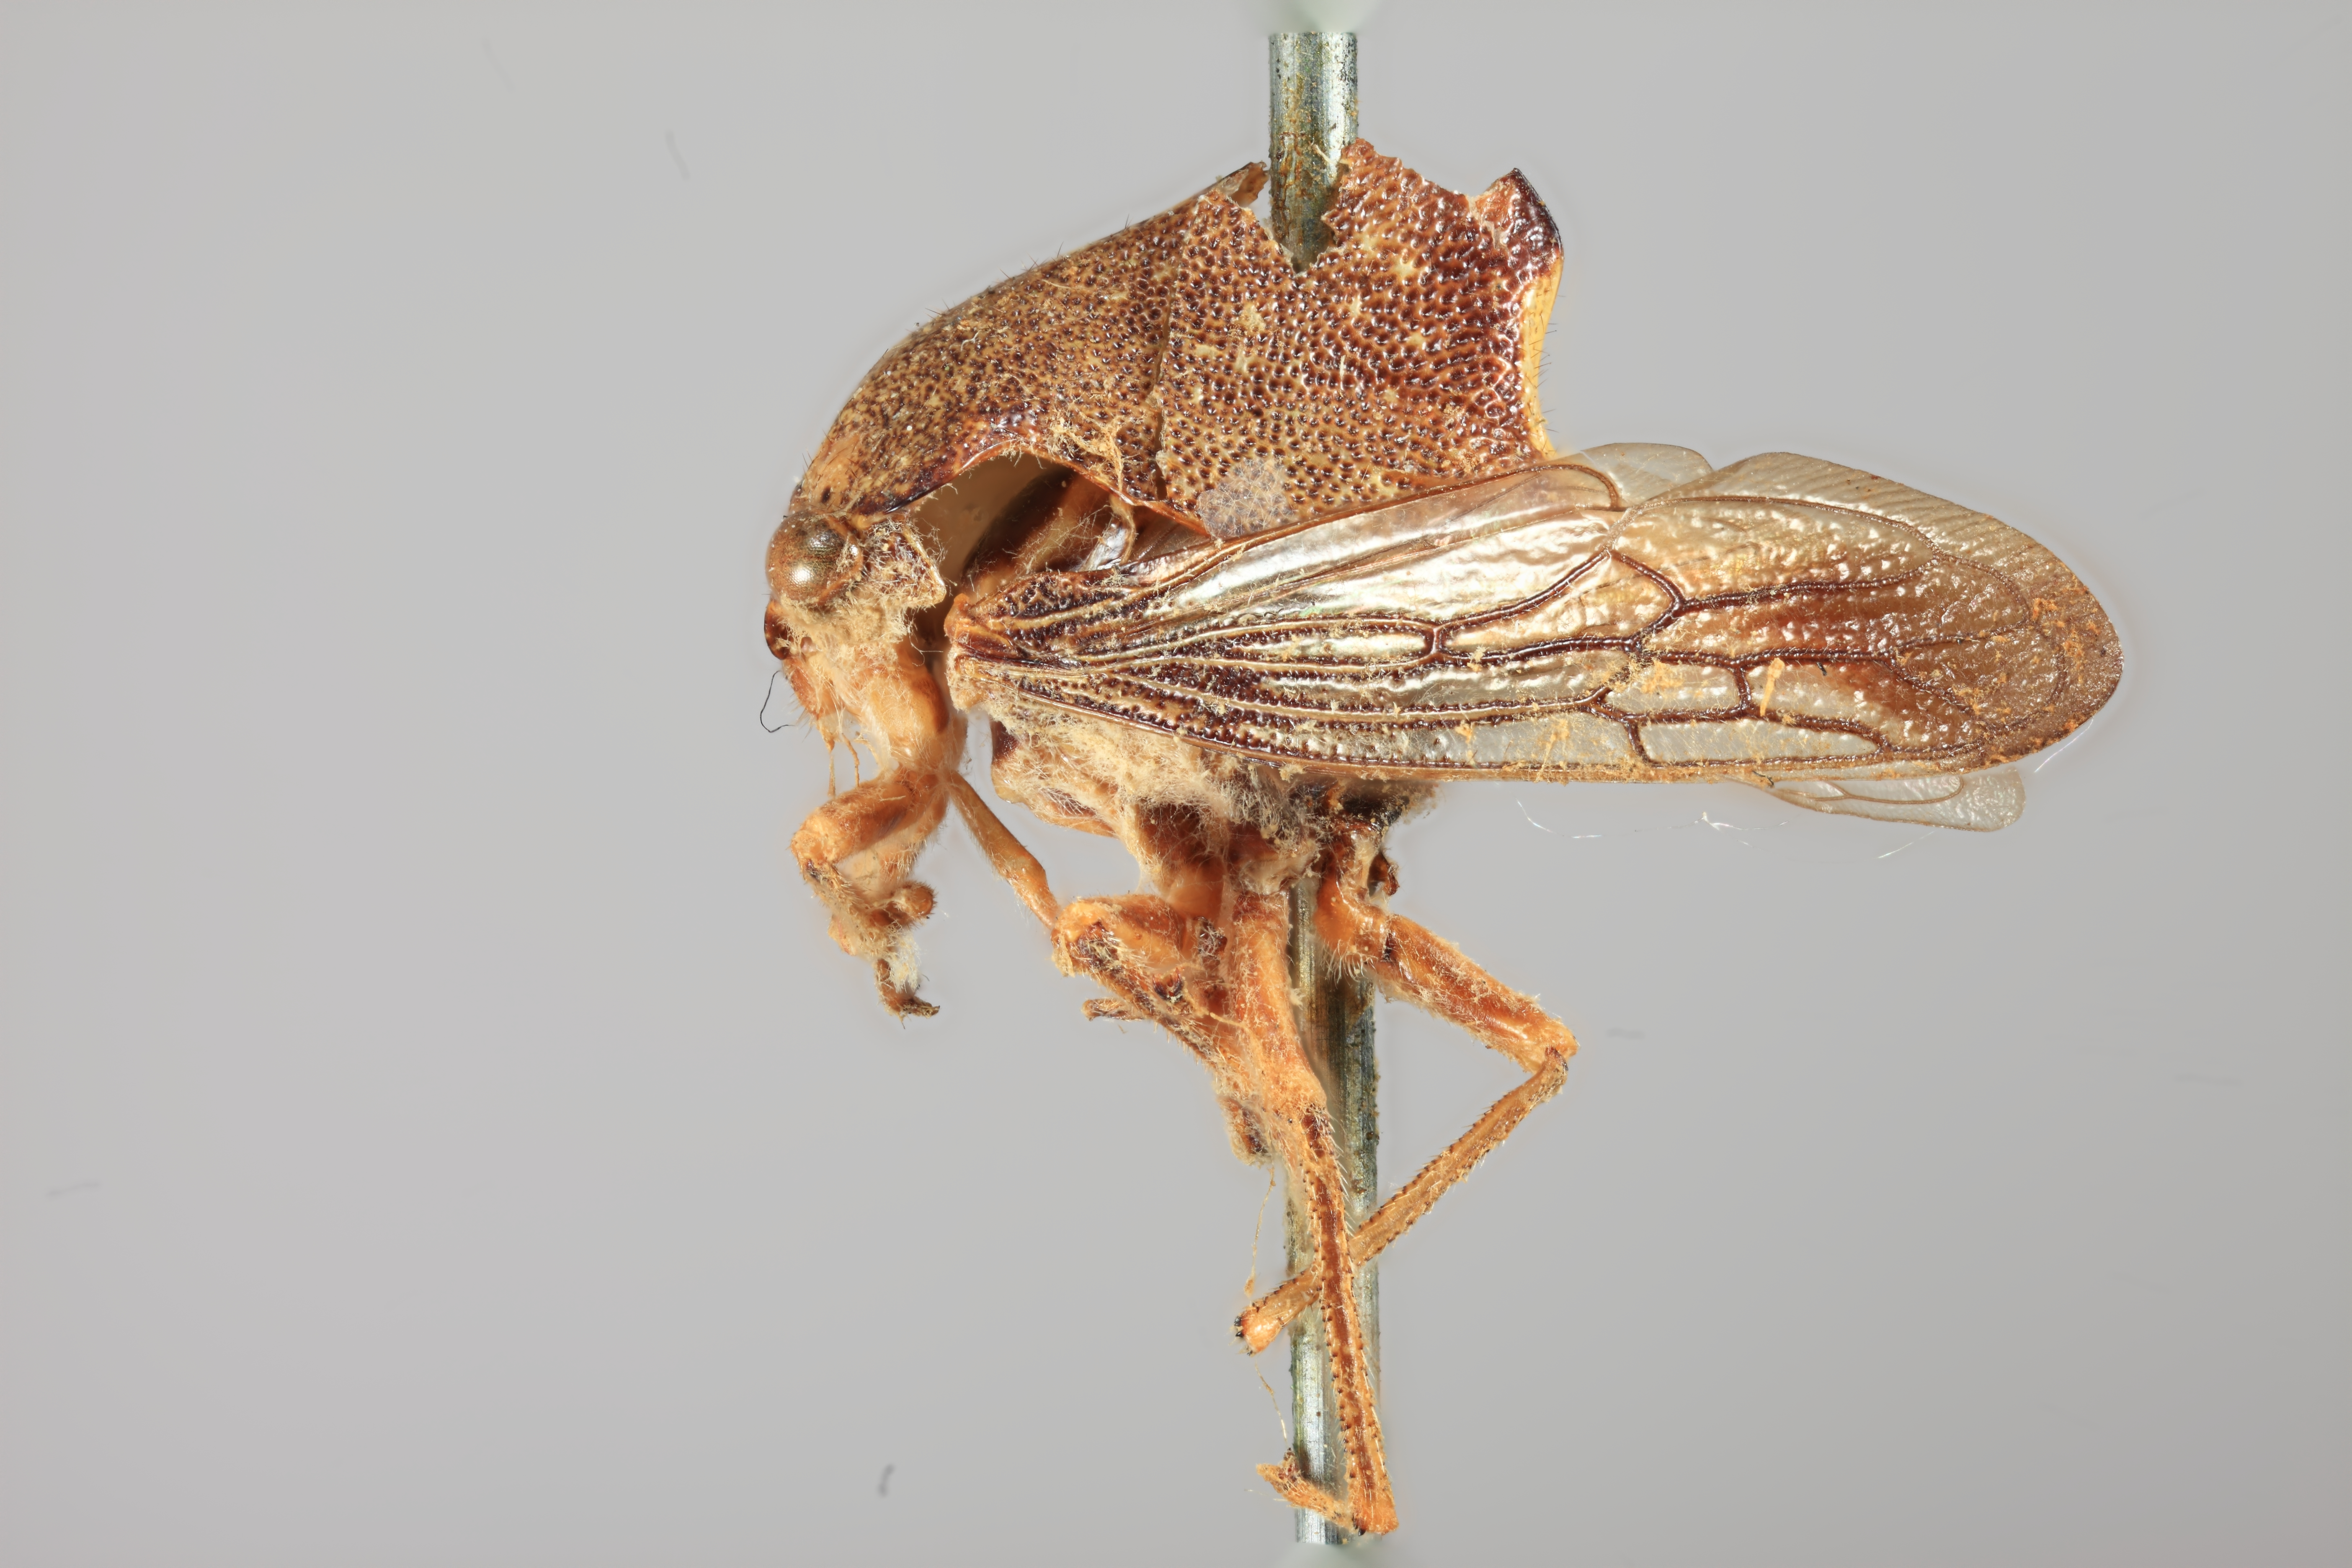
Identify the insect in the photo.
Telamona querci
